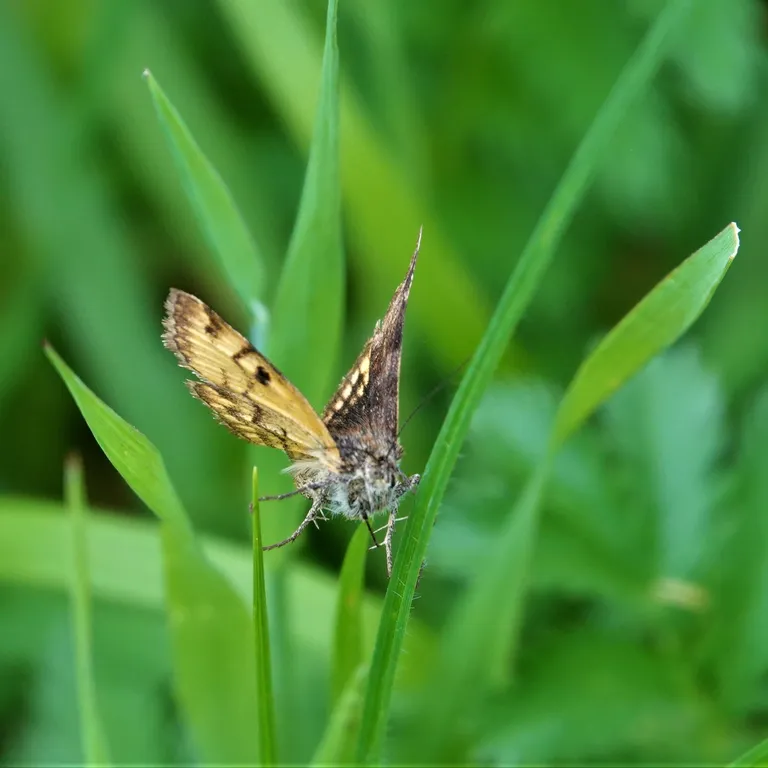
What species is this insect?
Euclidia glyphica
